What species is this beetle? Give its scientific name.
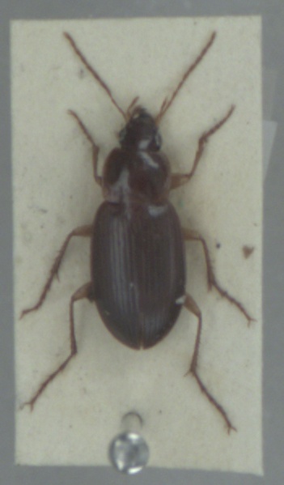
Calathus mollis
